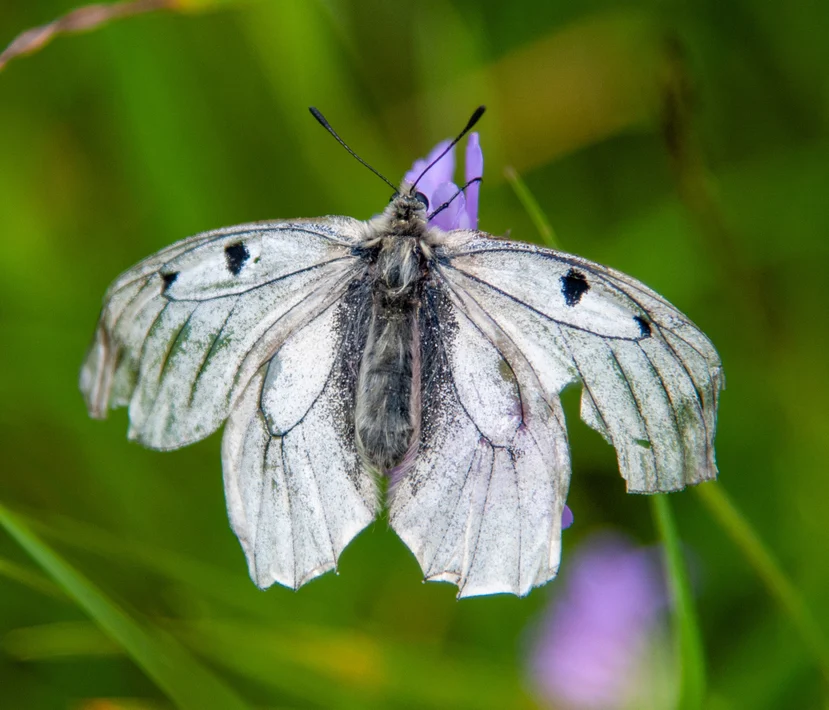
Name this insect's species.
Parnassius mnemosyne
